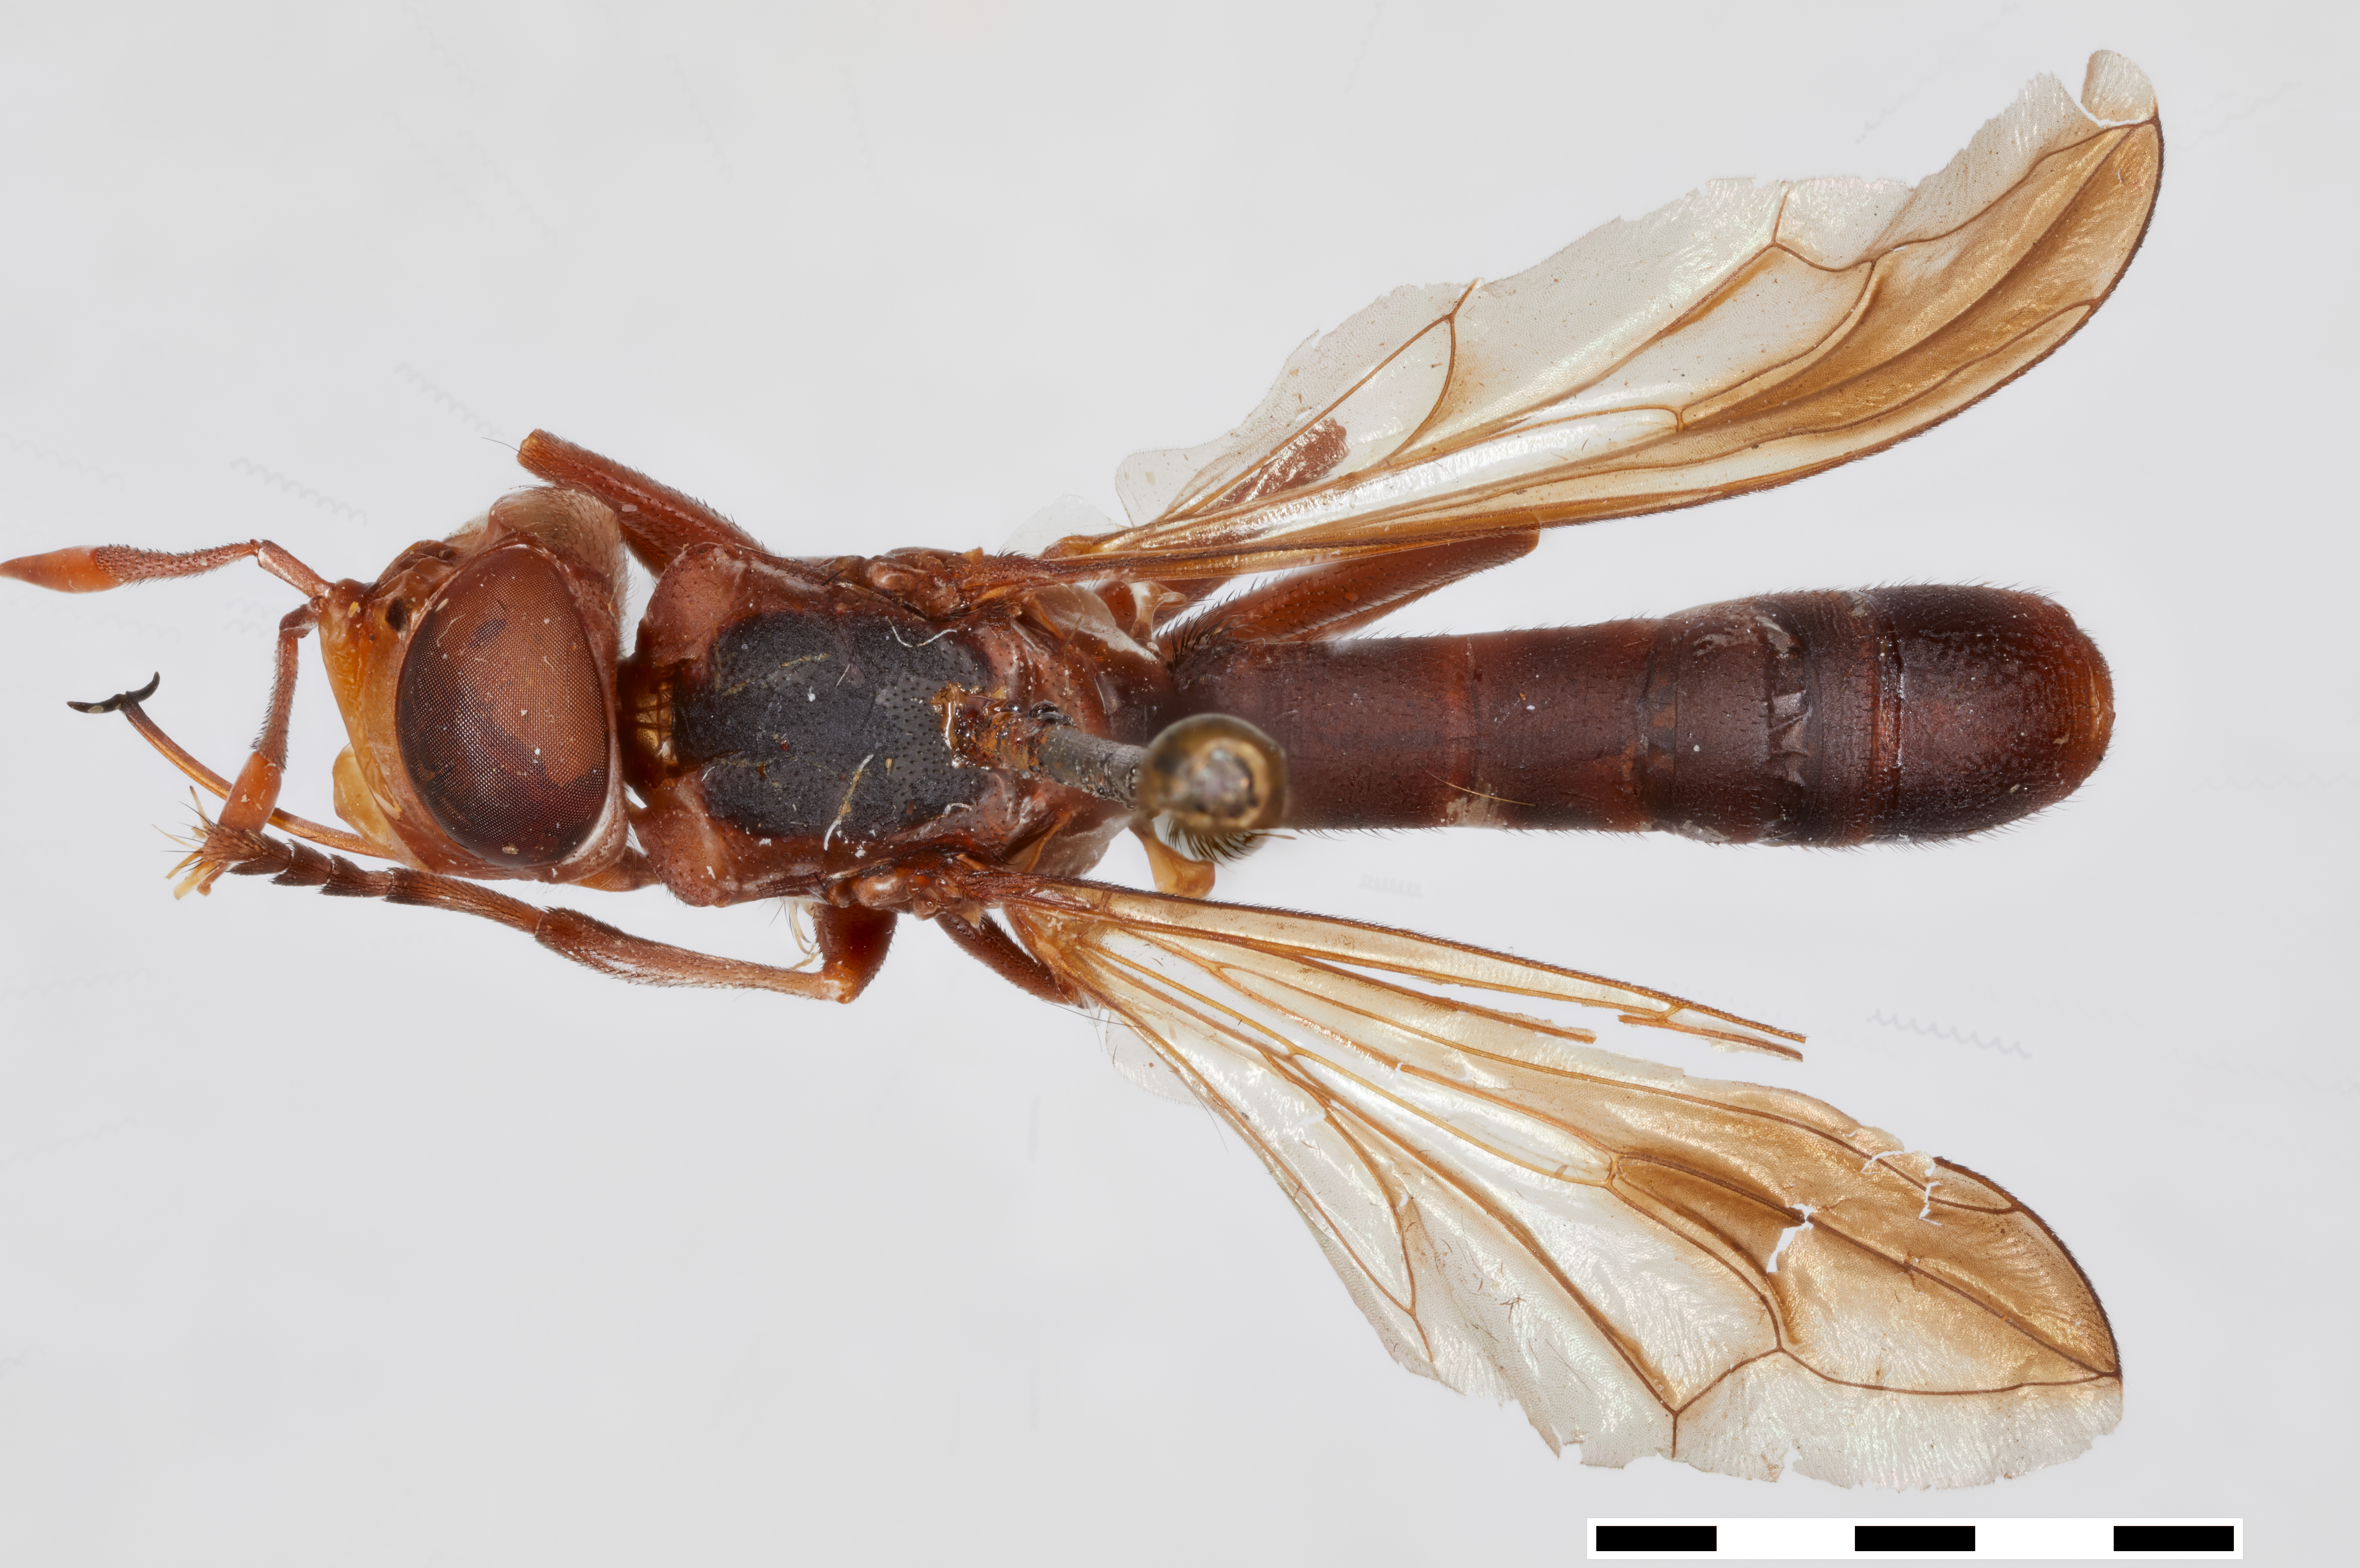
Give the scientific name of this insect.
Conops rondanii
